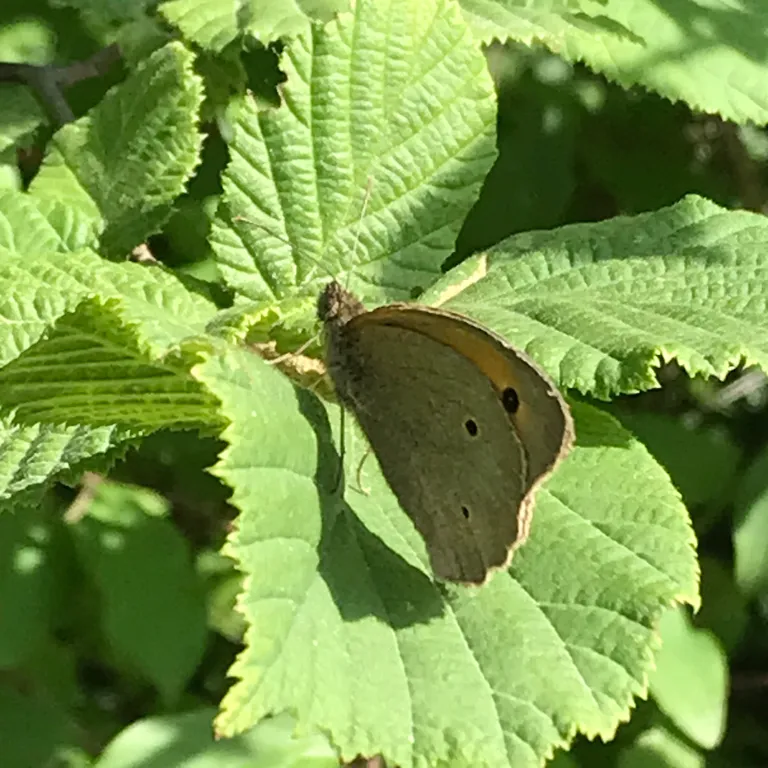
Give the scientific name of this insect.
Maniola jurtina
